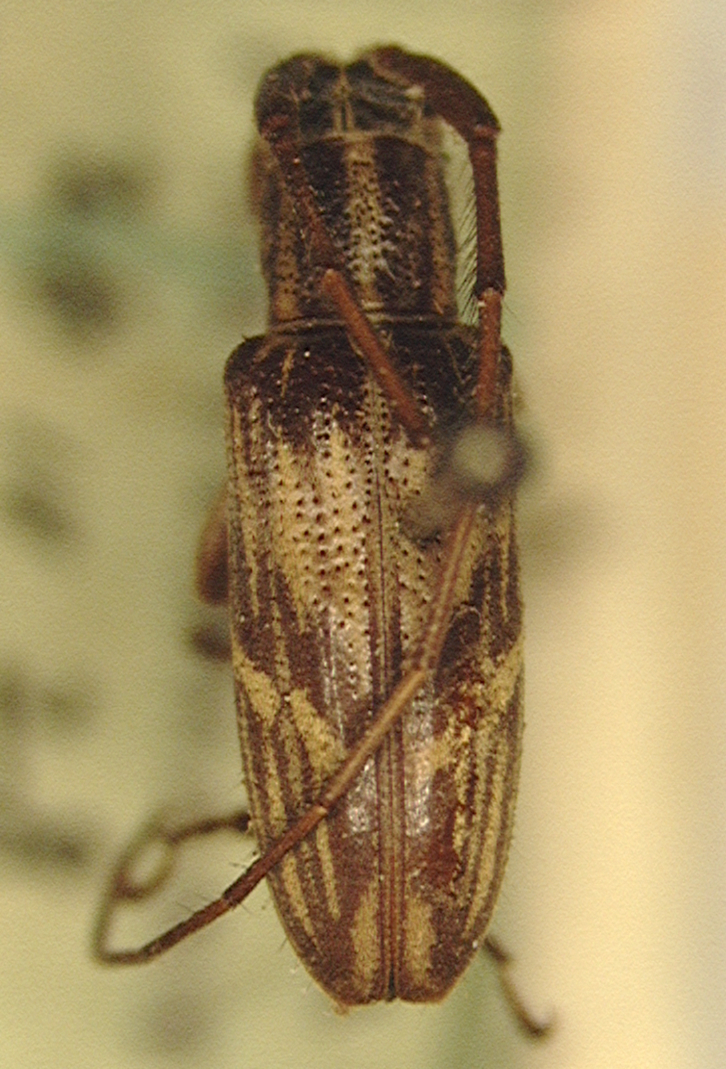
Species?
Rosalba costaricensis (also Aletretia costaricensis)
